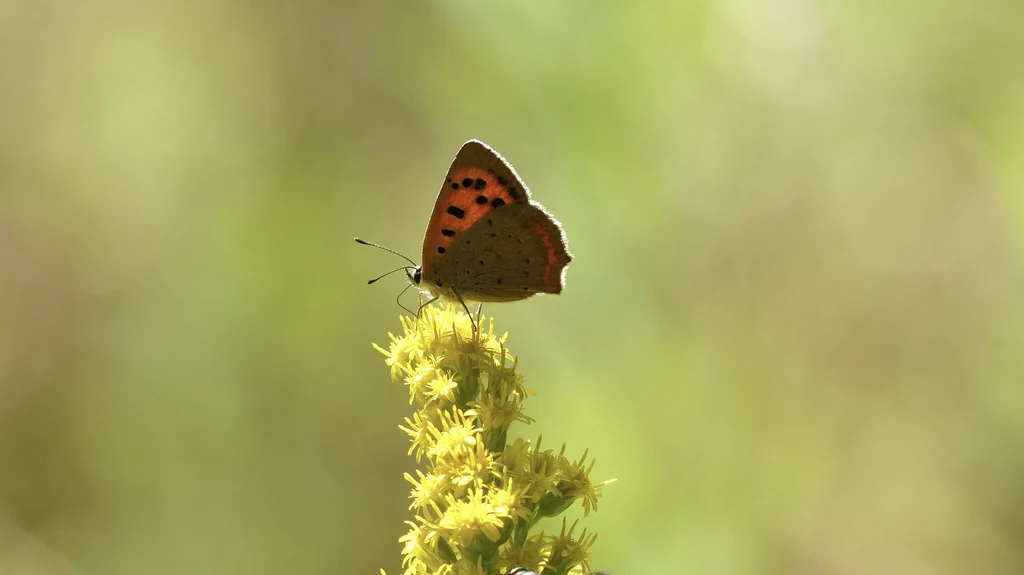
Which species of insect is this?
Lycaena phlaeas
